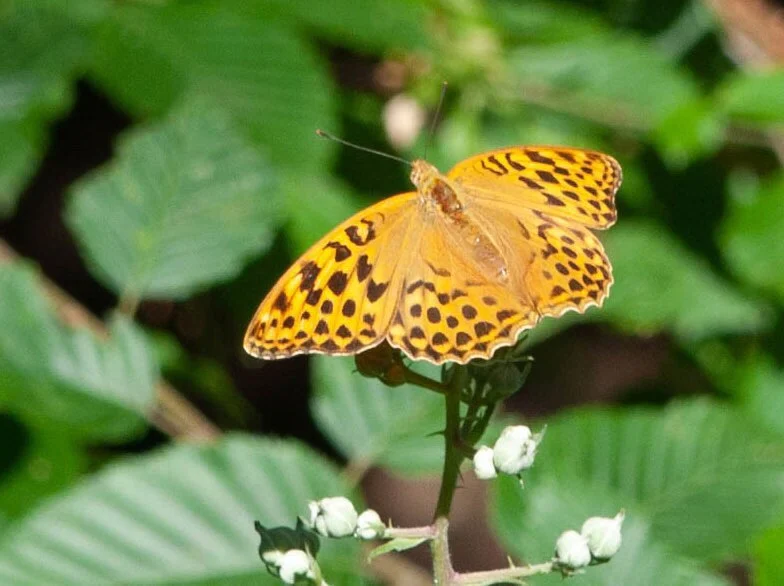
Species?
Argynnis paphia
